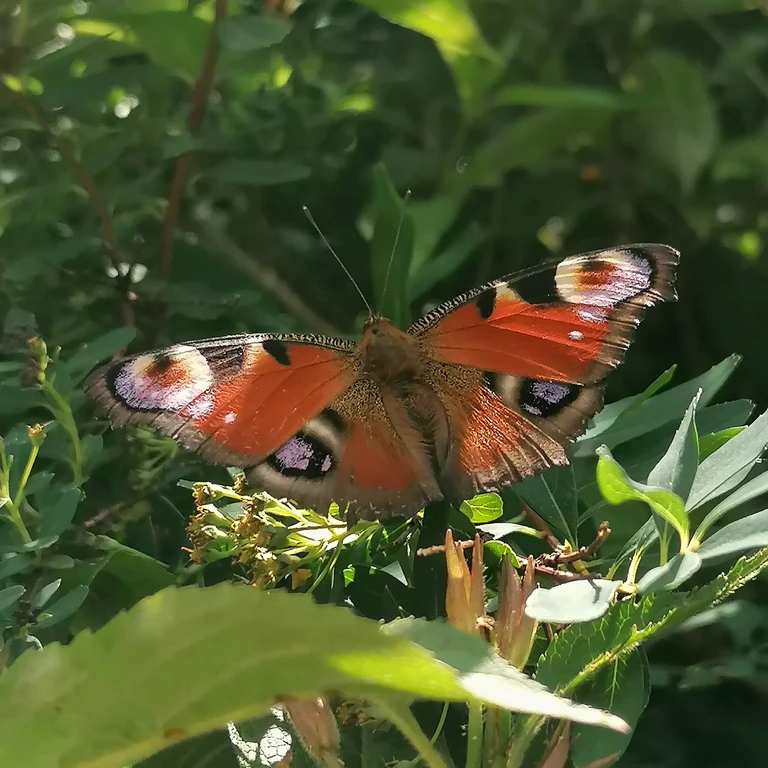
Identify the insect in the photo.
Aglais io
